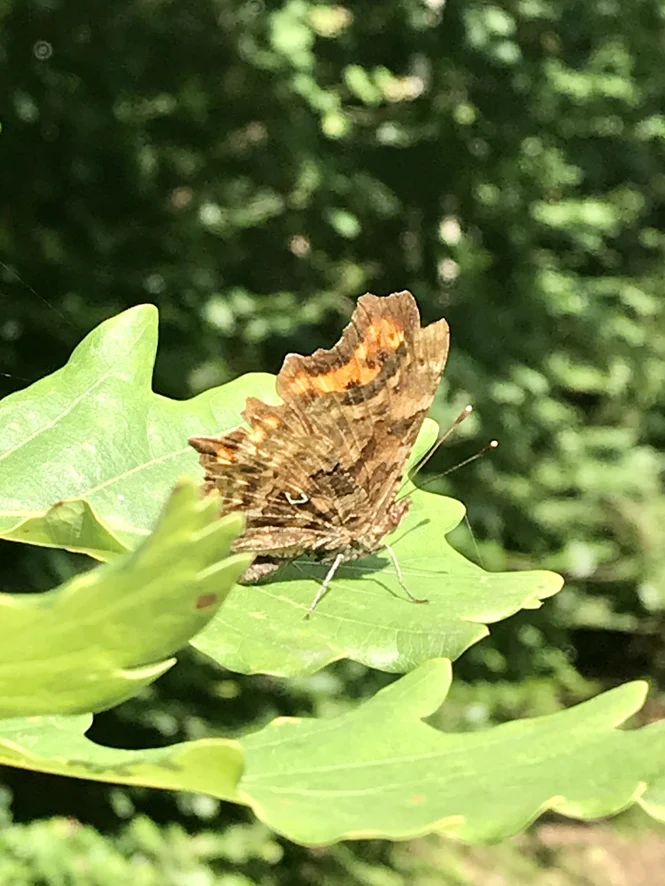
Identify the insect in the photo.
Polygonia c-album
